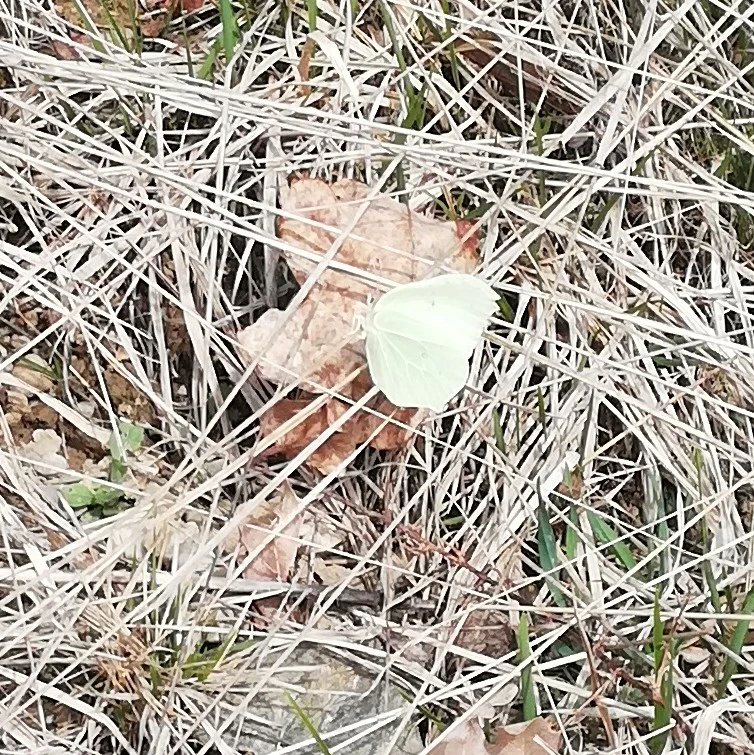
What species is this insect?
Gonepteryx rhamni
